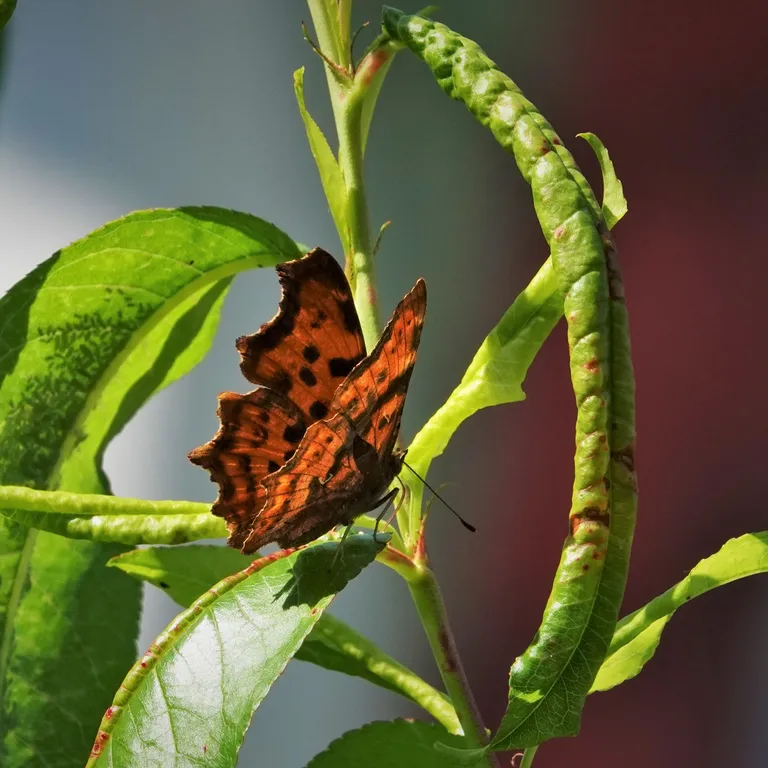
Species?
Polygonia c-album
